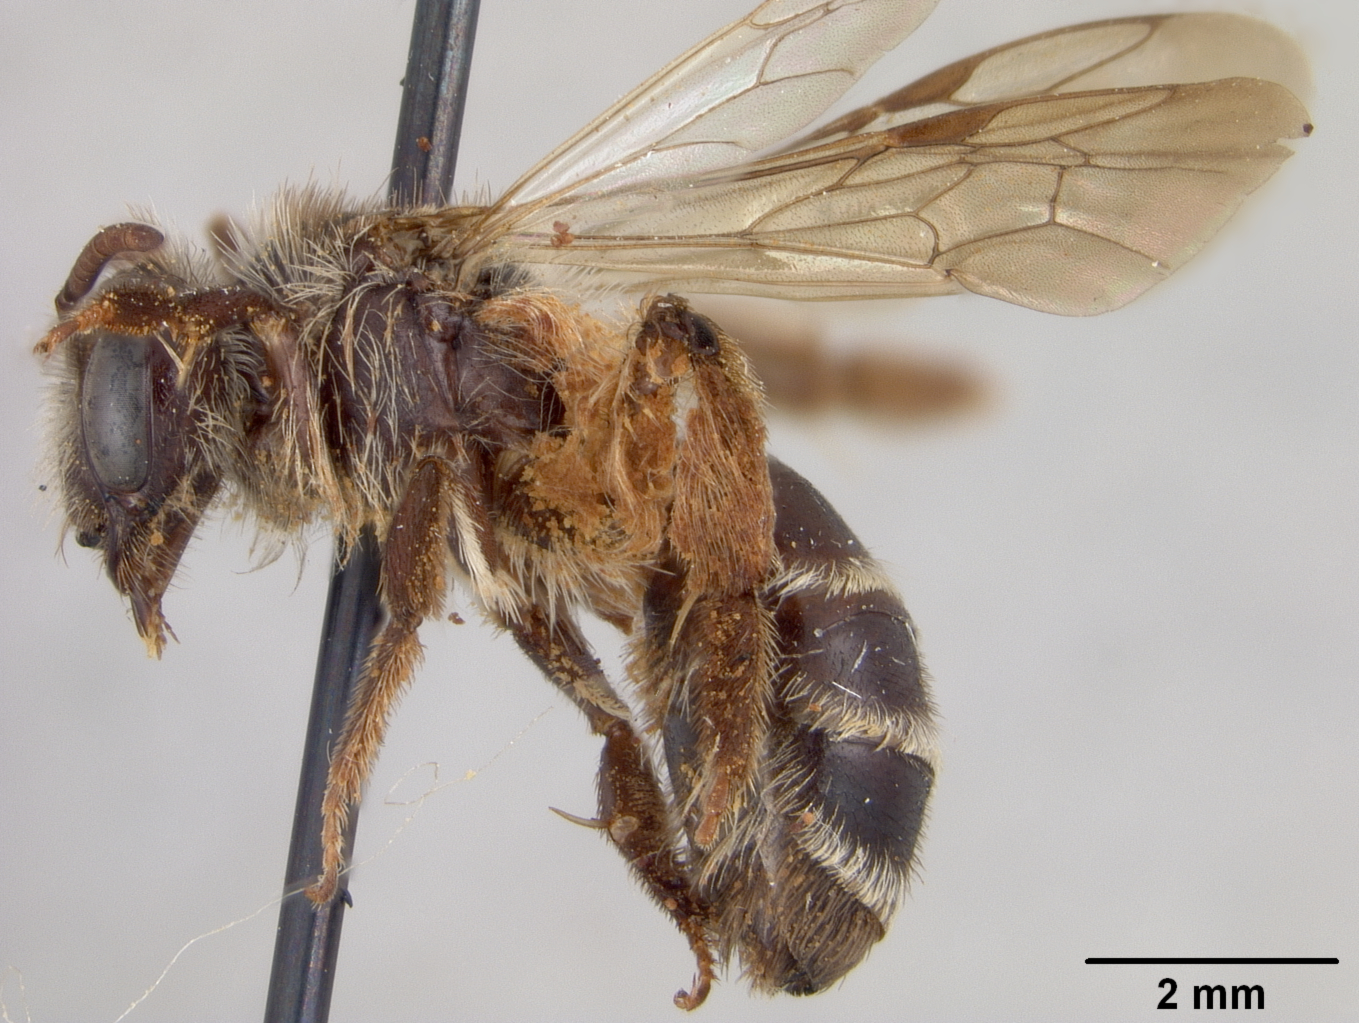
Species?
Andrena robervalensis
